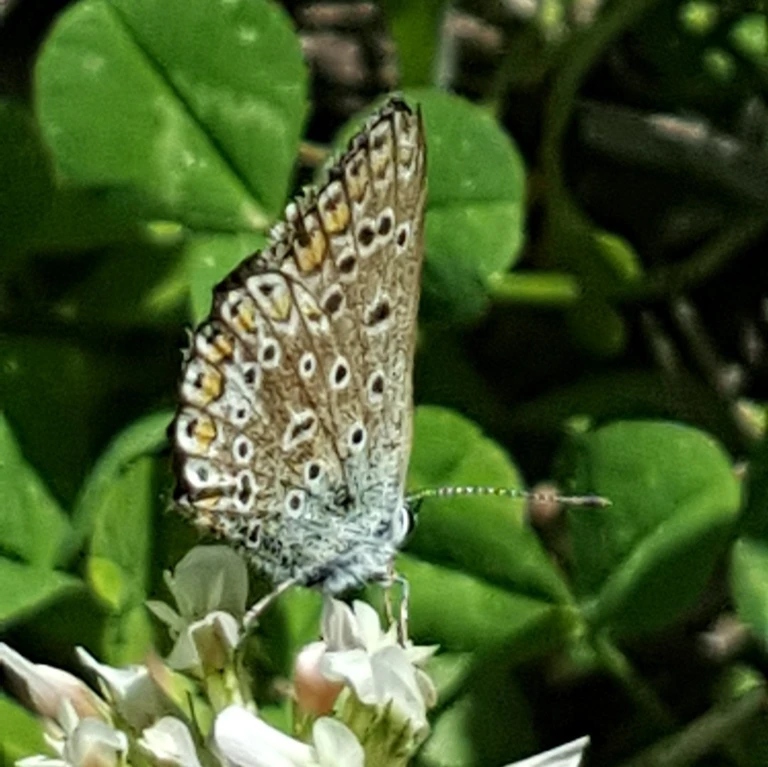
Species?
Polyommatus icarus
